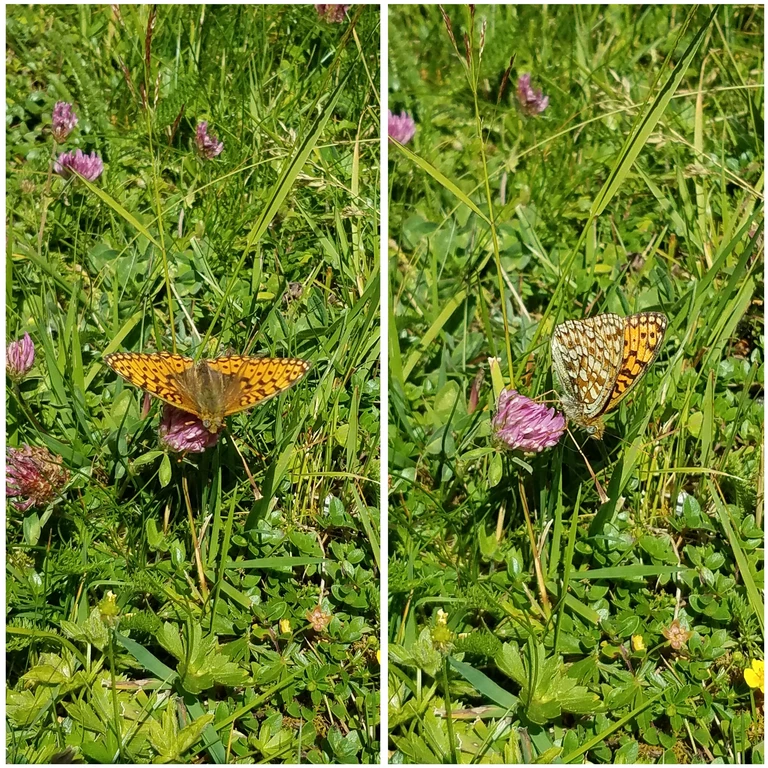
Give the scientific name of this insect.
Fabriciana niobe
